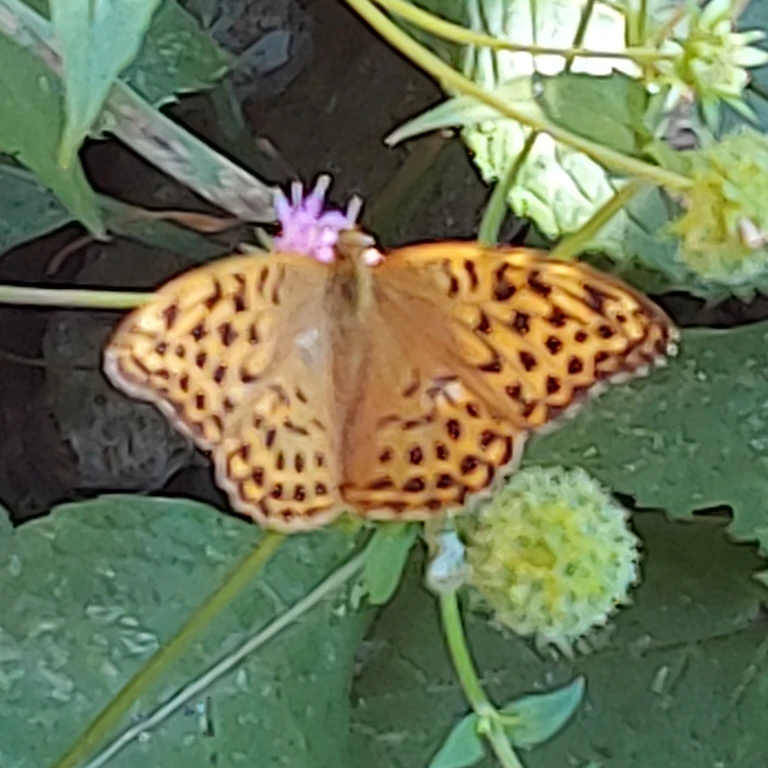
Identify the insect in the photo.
Argynnis paphia
